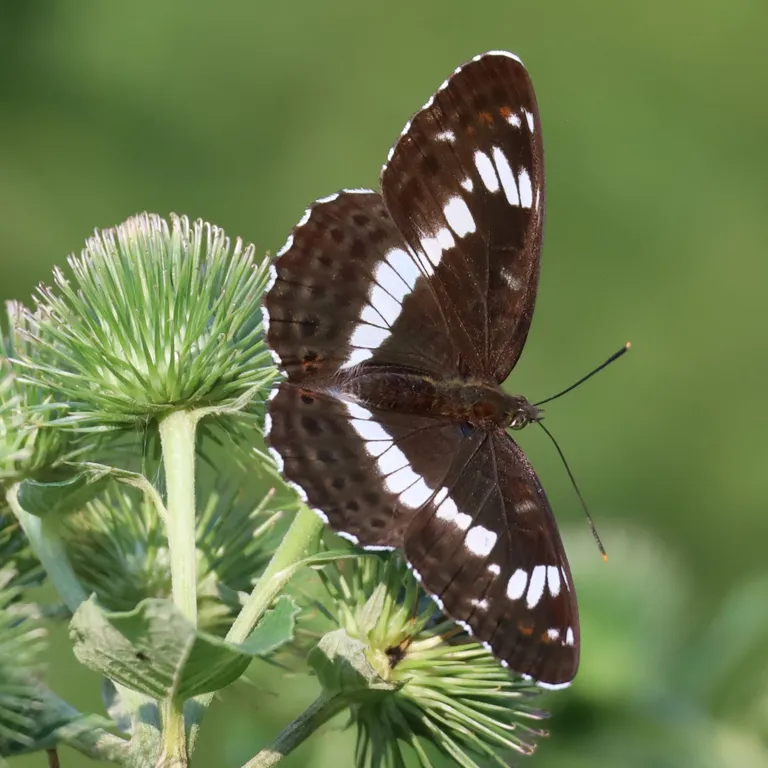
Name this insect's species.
Limenitis camilla (also Ladoga camilla)
